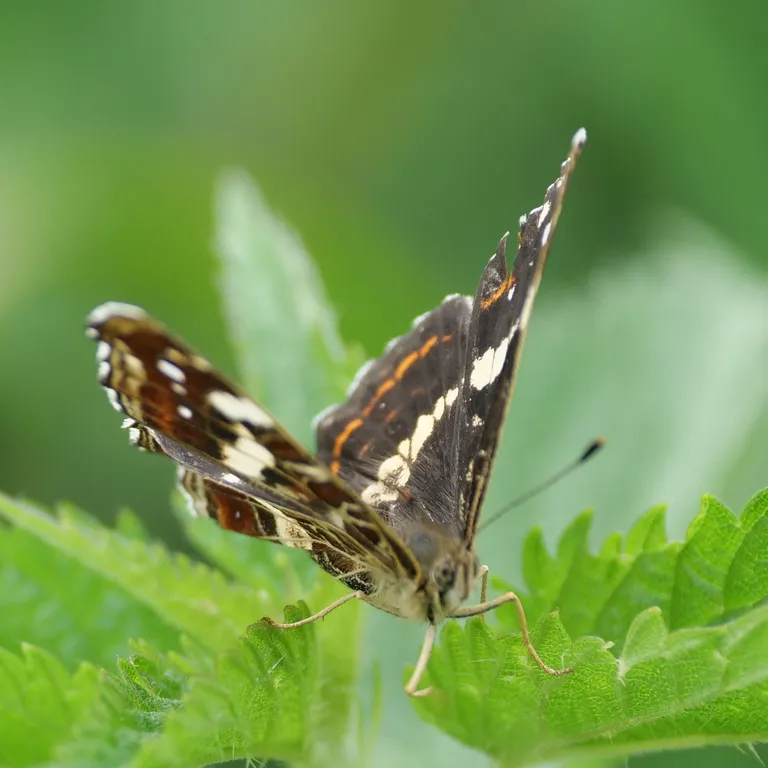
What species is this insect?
Araschnia levana
